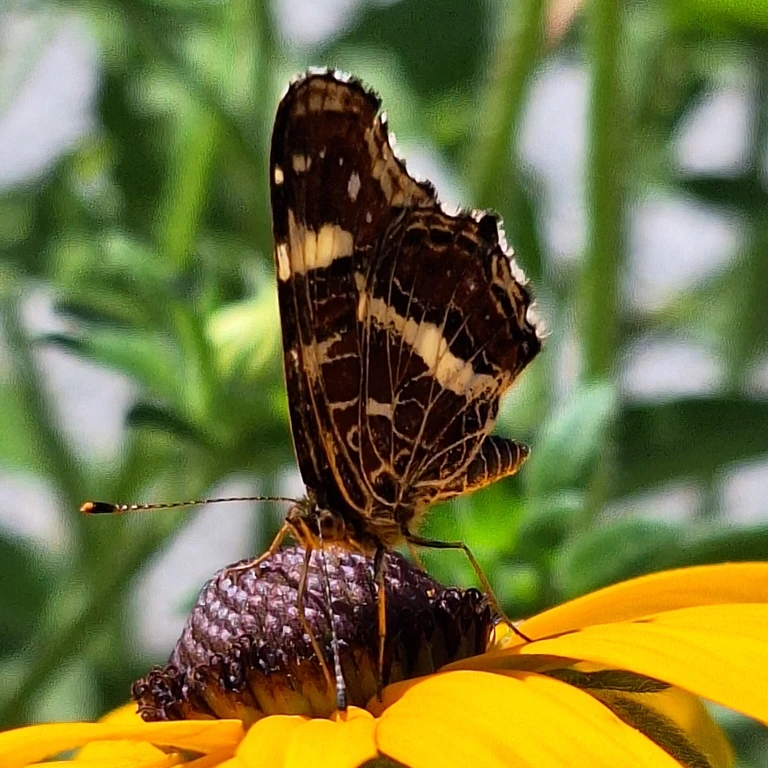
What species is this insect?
Araschnia levana
